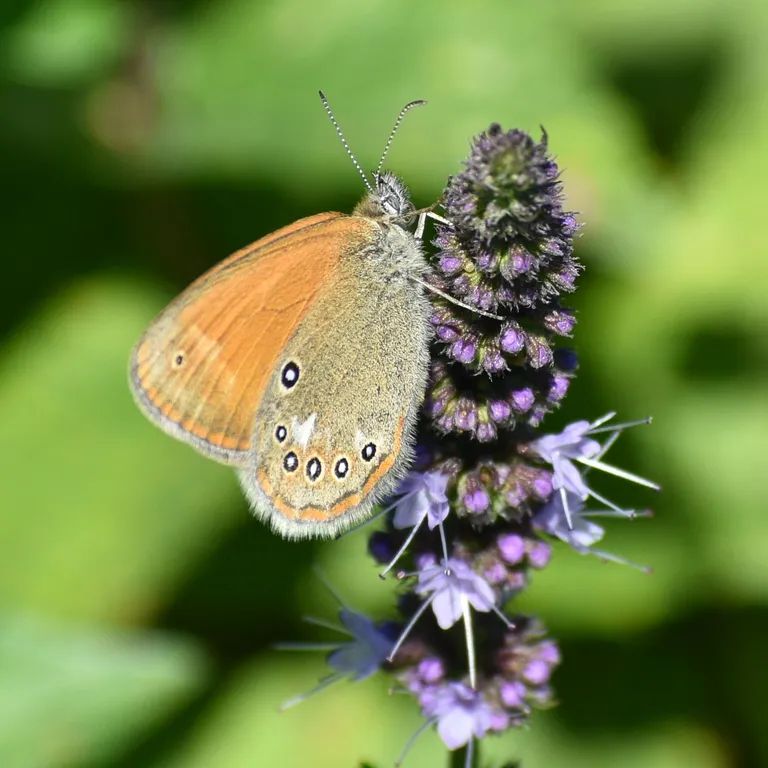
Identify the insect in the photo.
Coenonympha glycerion (also Coenonympha iphis)
